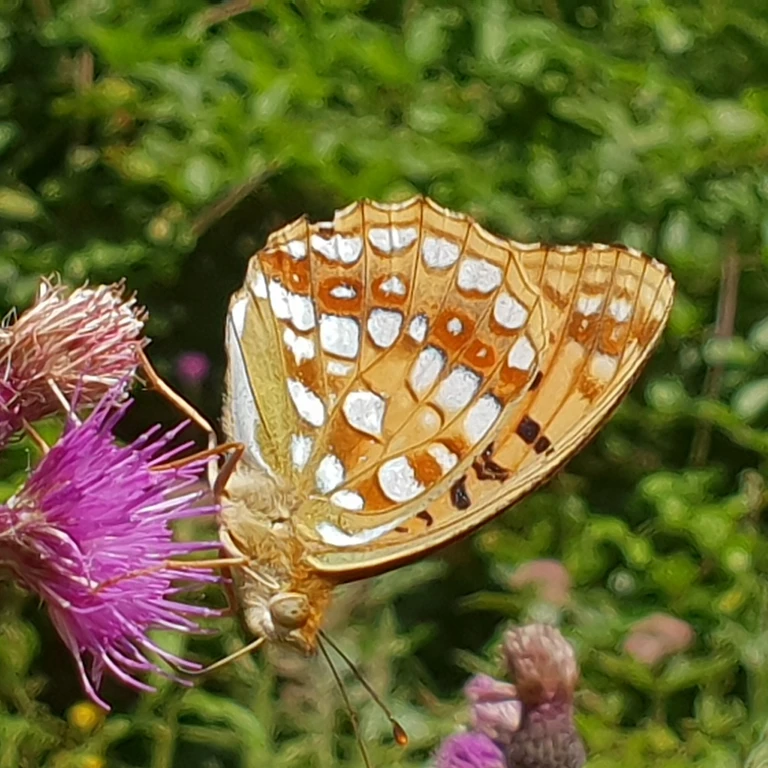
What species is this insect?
Fabriciana adippe
